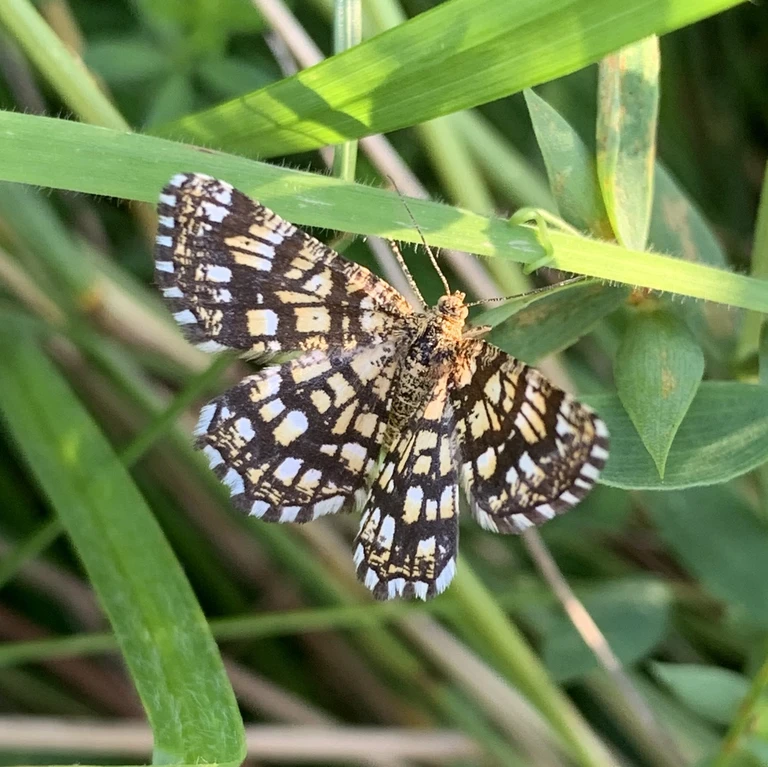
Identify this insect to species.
Chiasmia clathrata
